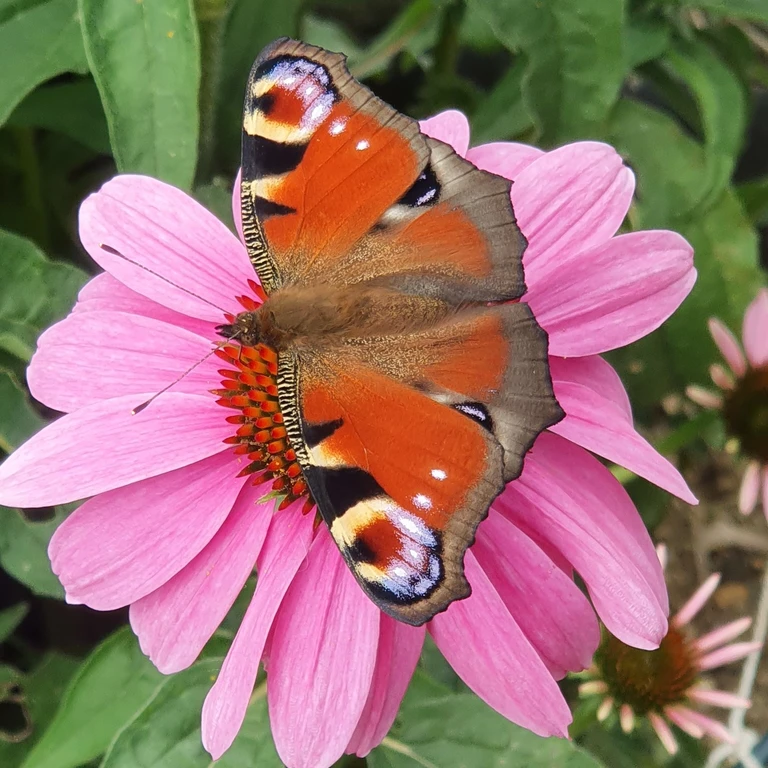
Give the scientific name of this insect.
Aglais io
